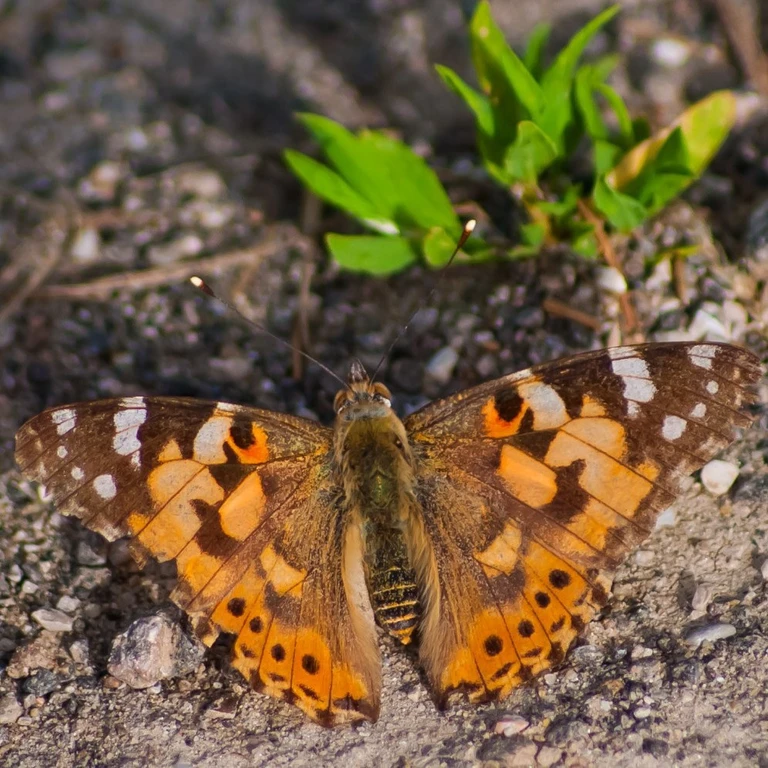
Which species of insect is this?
Vanessa cardui
